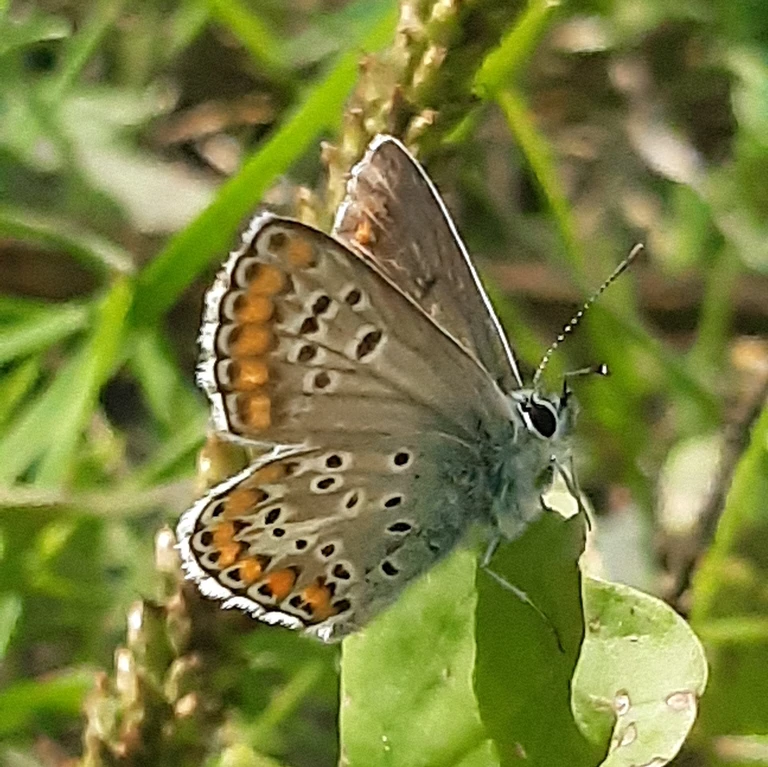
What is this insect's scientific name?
Aricia agestis/artaxerxes
